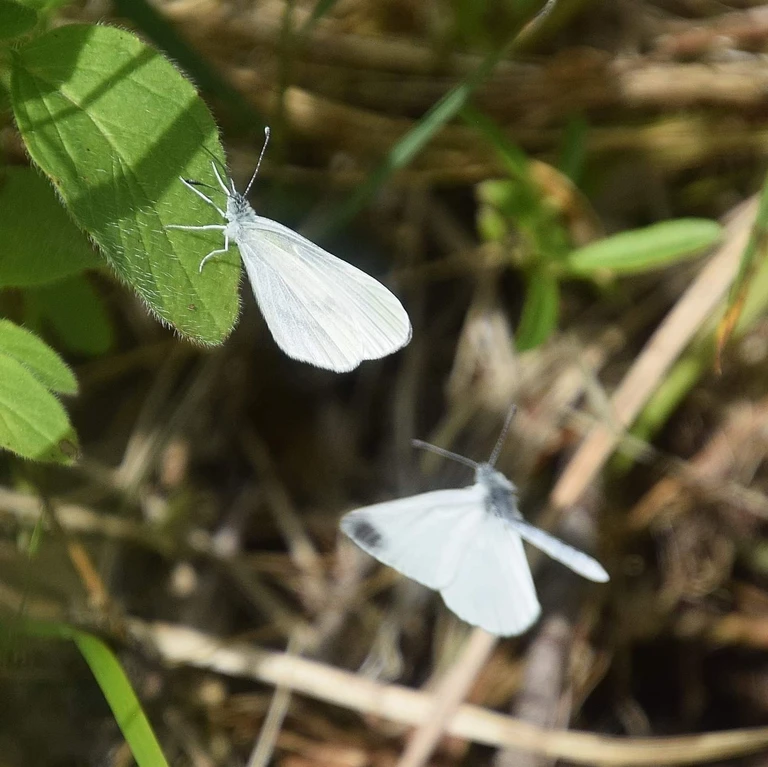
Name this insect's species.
Leptidea sinapis/juvernica
